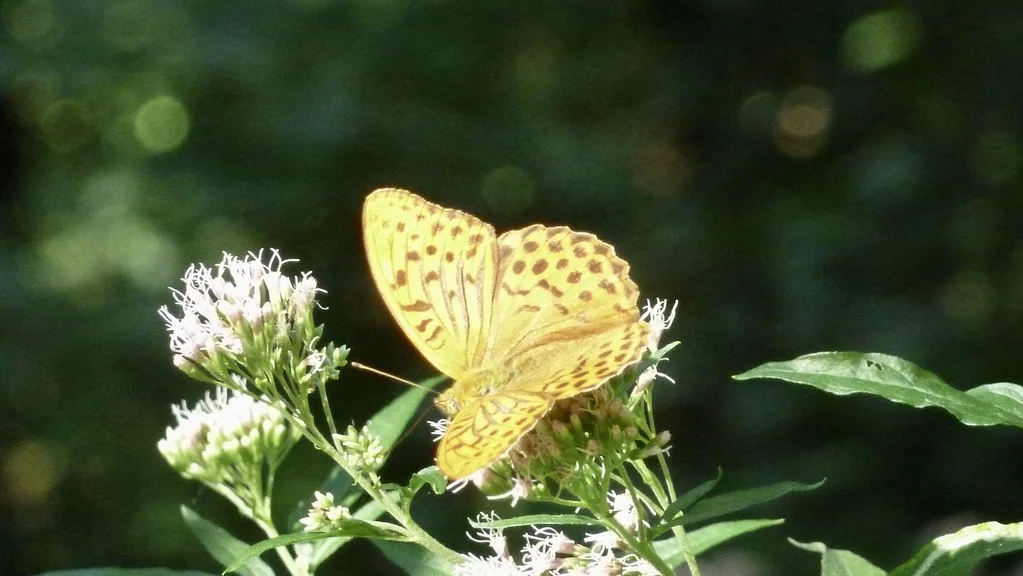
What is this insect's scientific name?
Argynnis paphia
